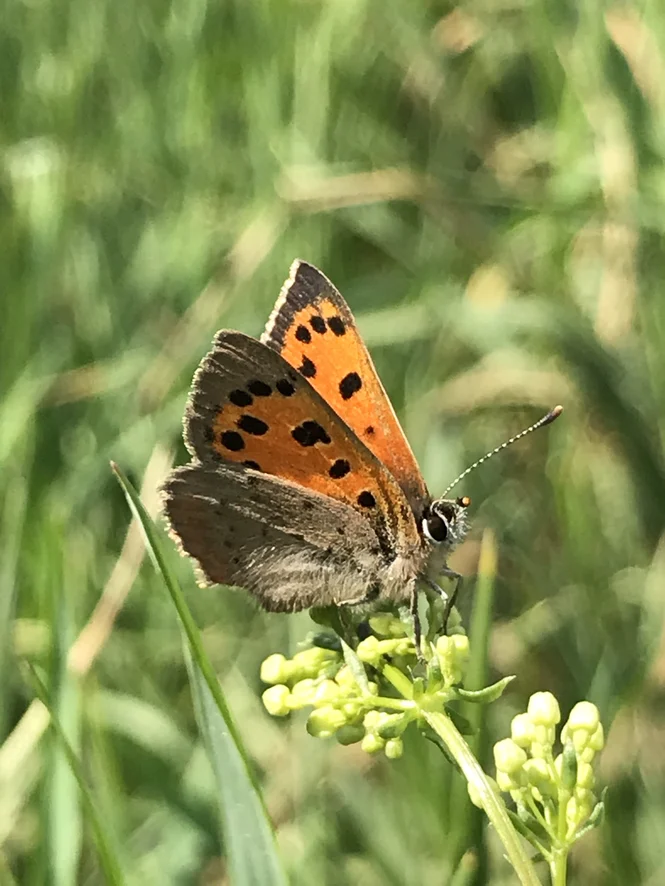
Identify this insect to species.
Lycaena phlaeas
